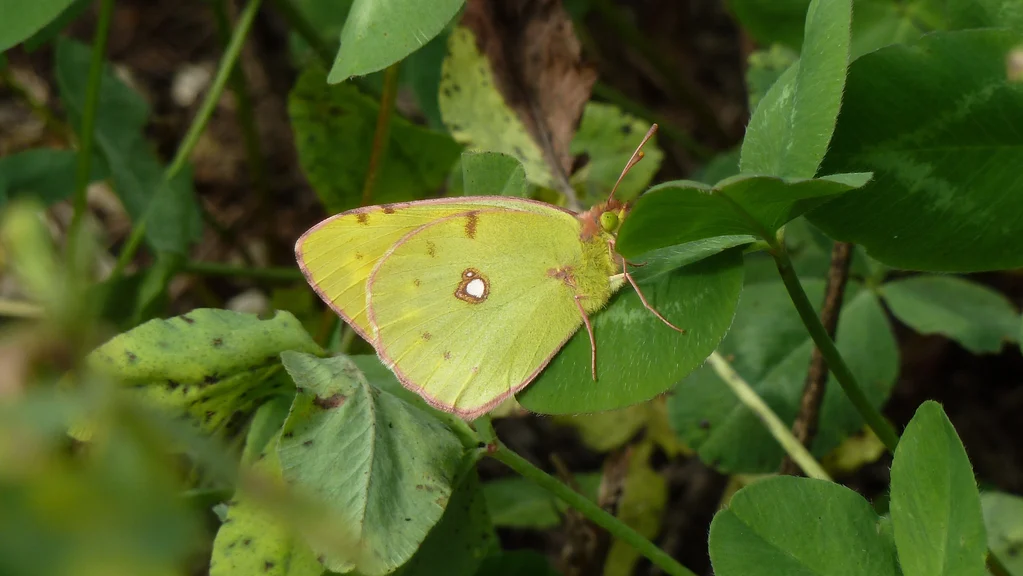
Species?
Colias croceus
